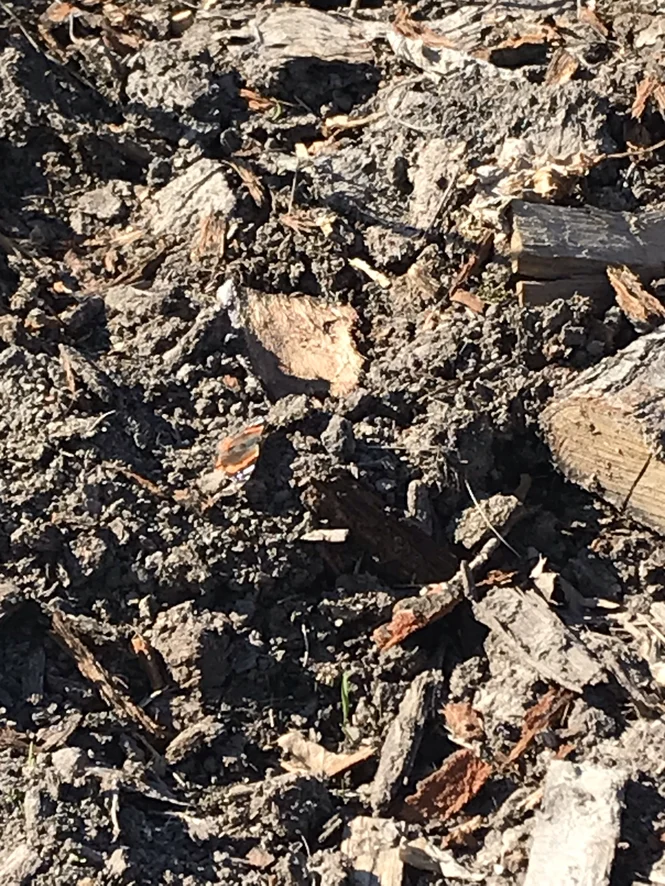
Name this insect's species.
Vanessa atalanta
